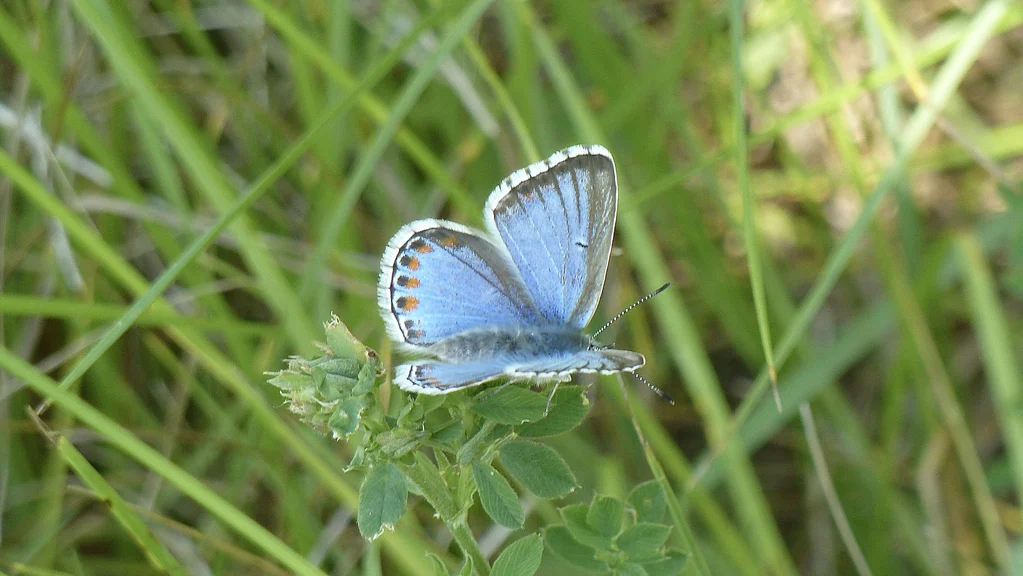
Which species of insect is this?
Lysandra bellargus
